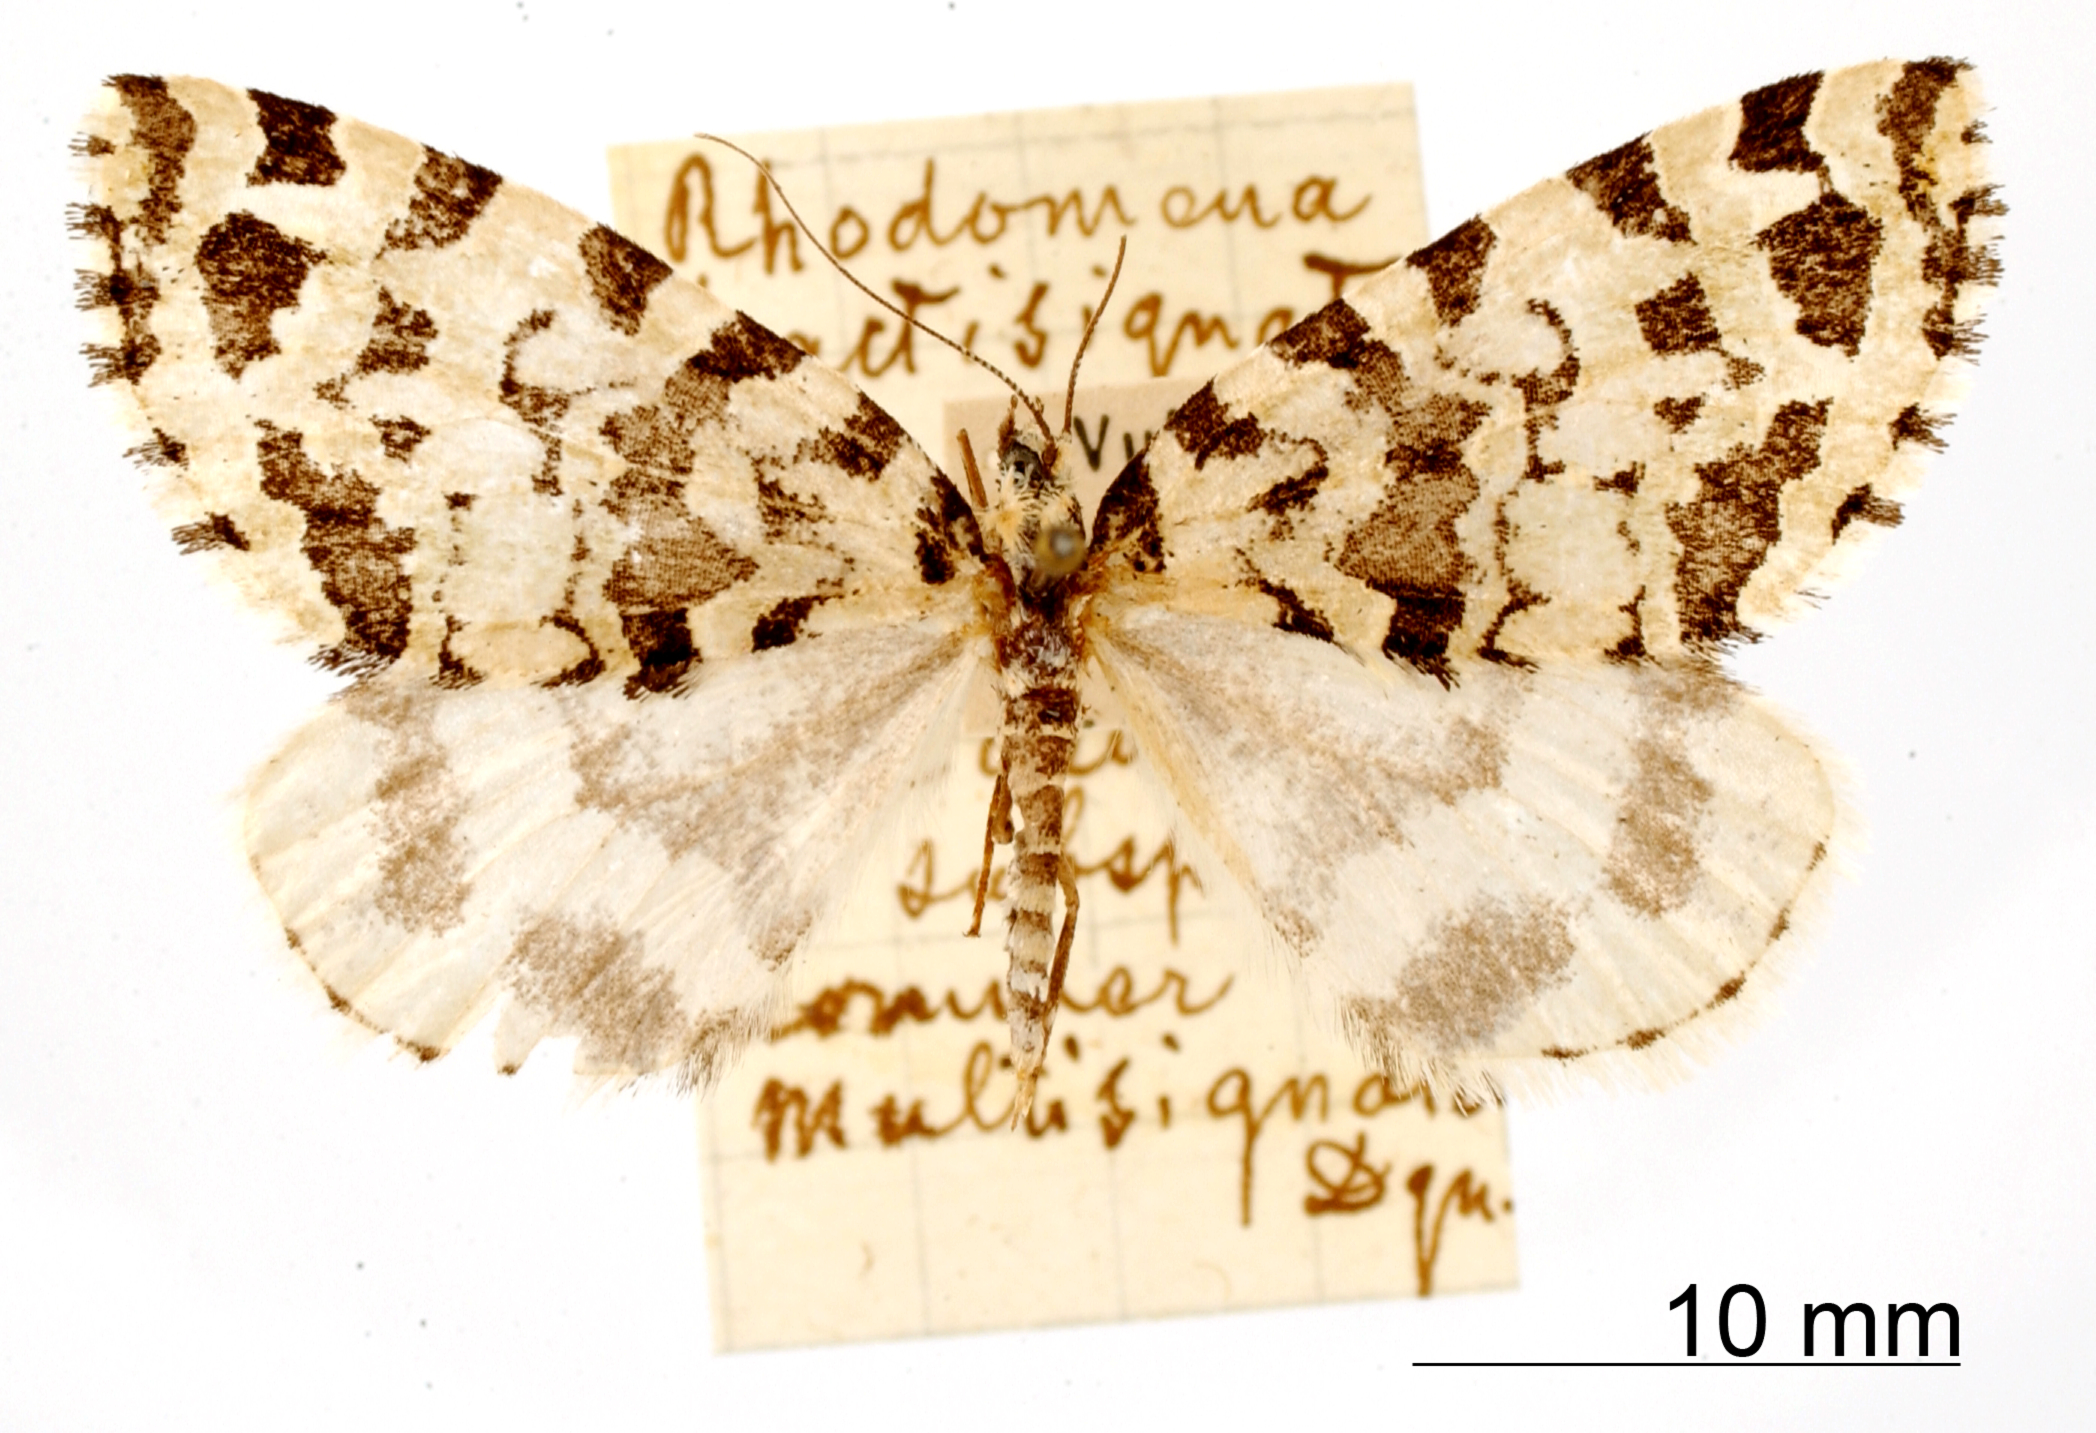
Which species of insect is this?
Rhodomena fractisignata
